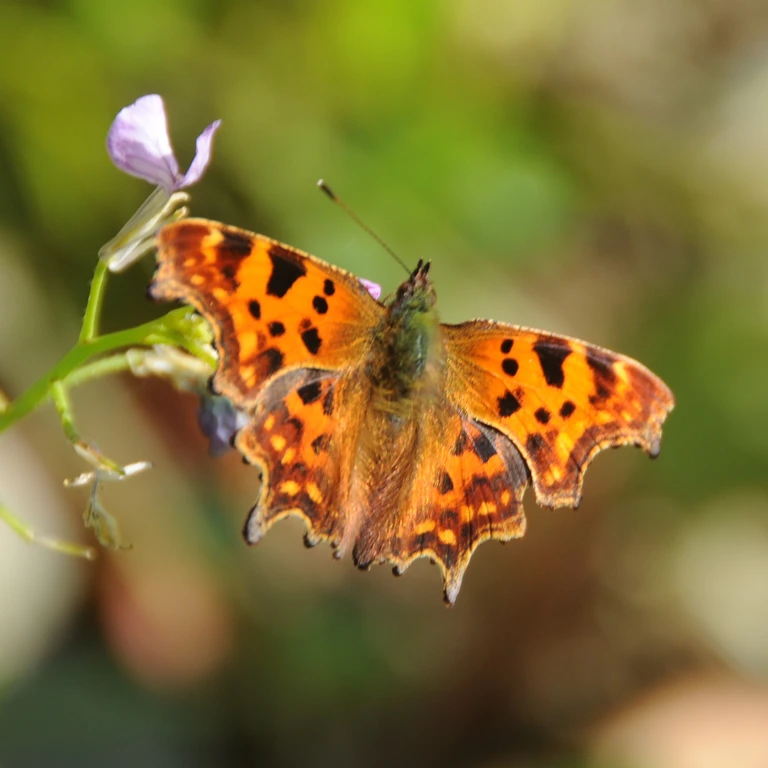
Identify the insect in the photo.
Polygonia c-album
